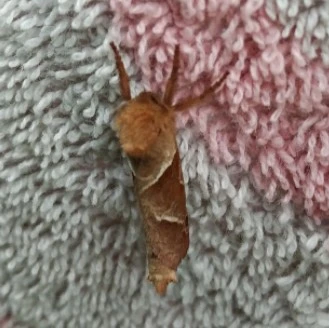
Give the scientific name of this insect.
Triodia sylvina
